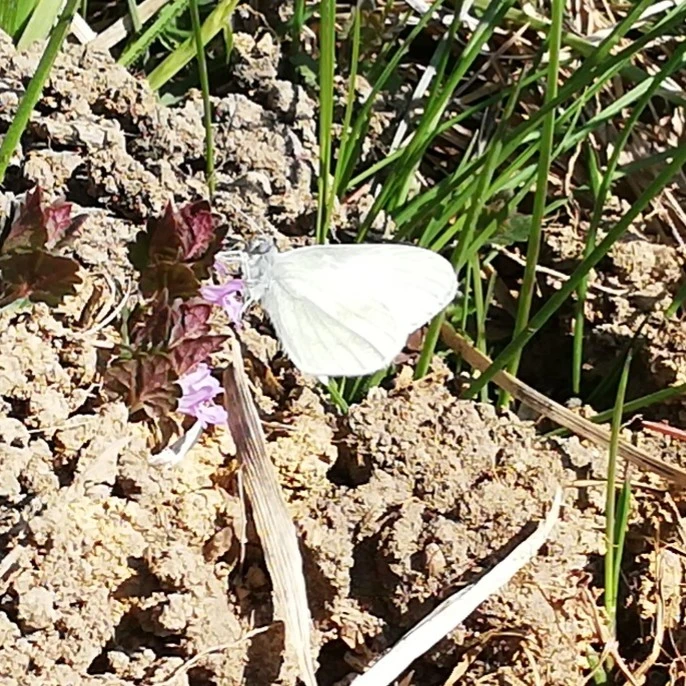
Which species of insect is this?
Leptidea sinapis/juvernica
